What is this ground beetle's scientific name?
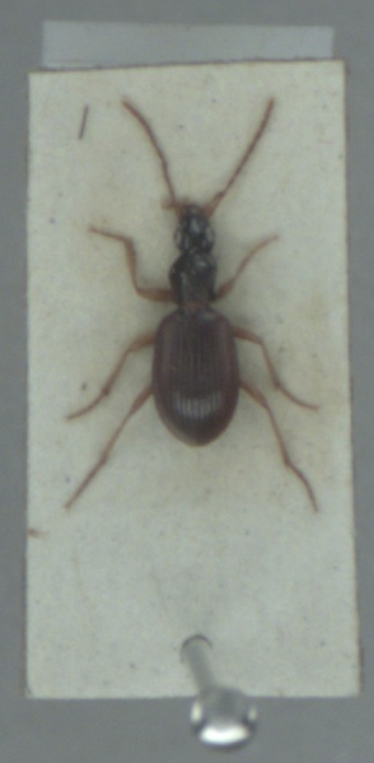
Oxypselaphus obscurus
